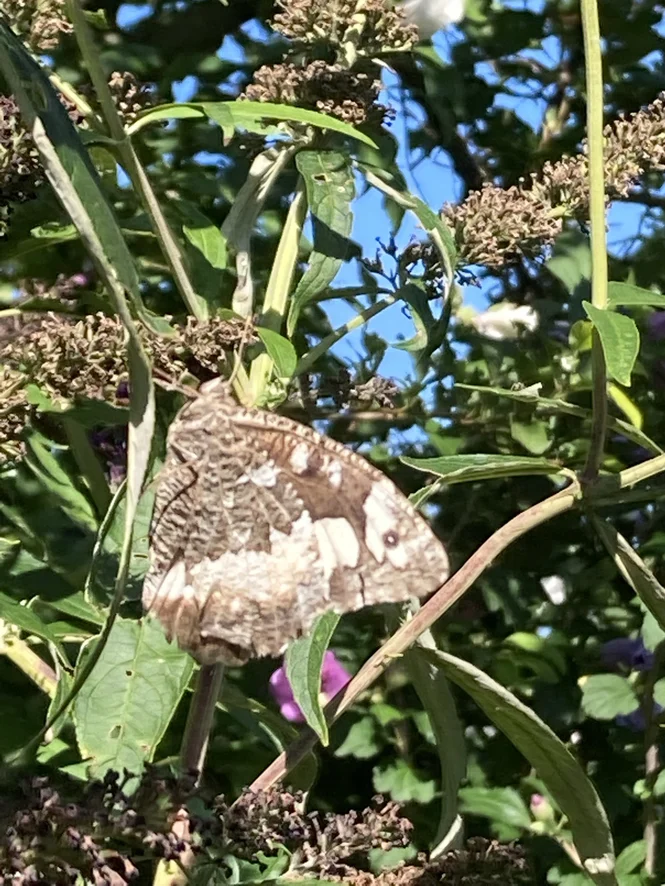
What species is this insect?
Brintesia circe
